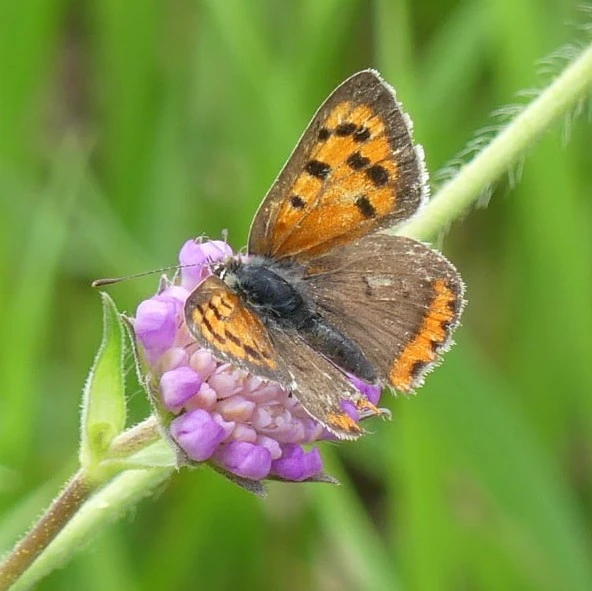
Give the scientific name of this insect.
Lycaena phlaeas
